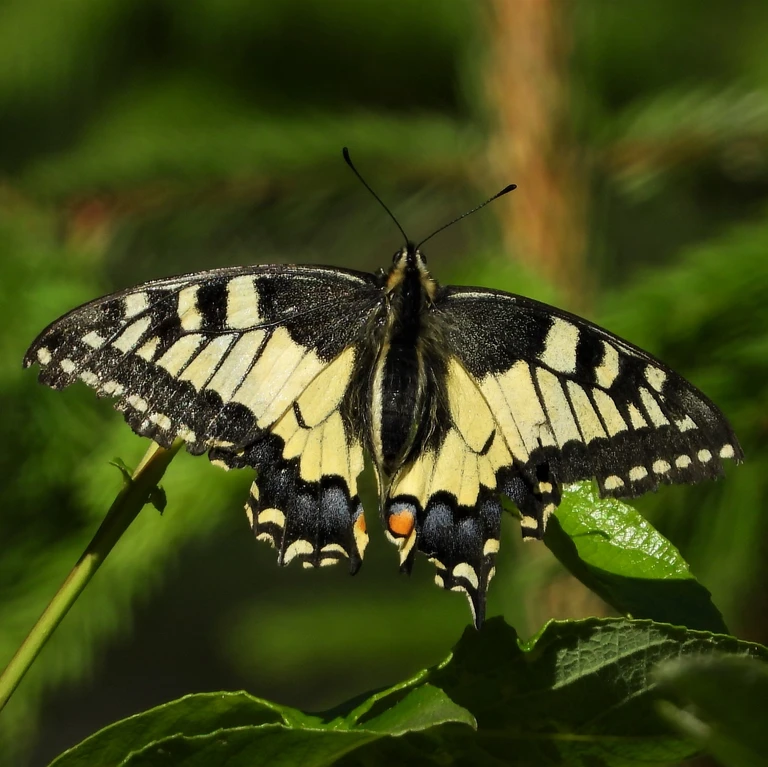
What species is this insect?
Papilio machaon
